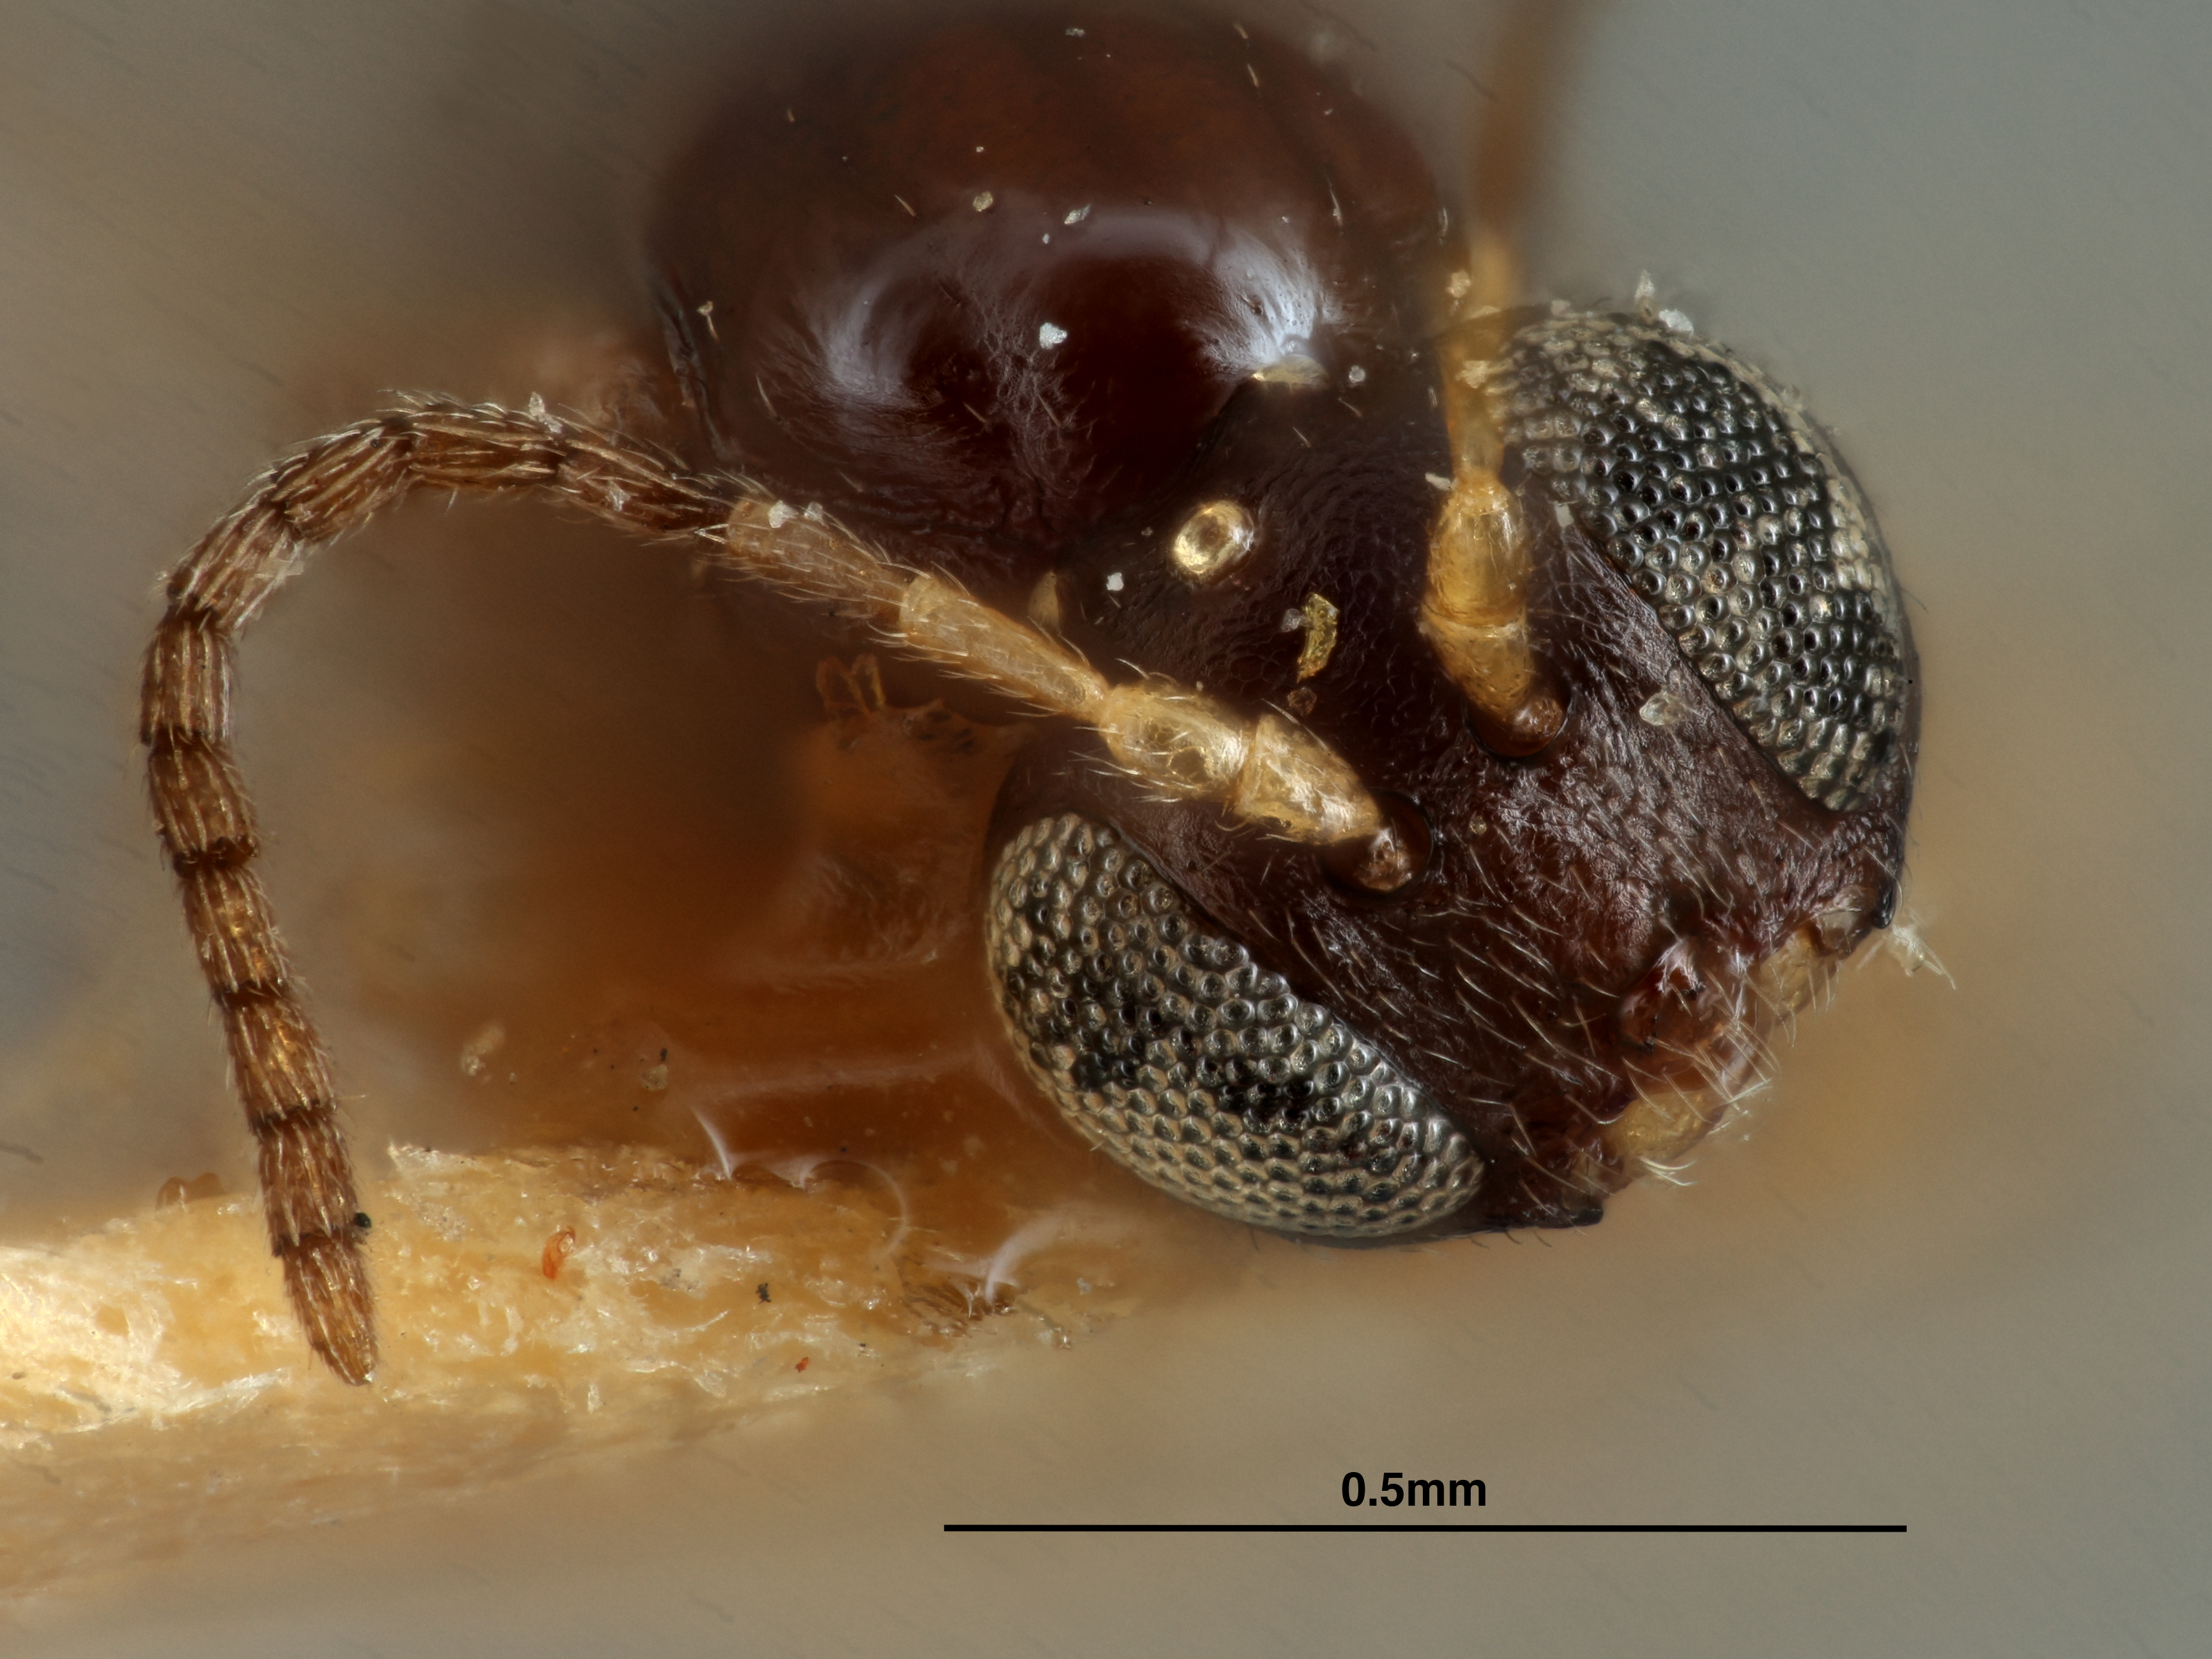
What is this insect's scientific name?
Neuroterus clarkeae
